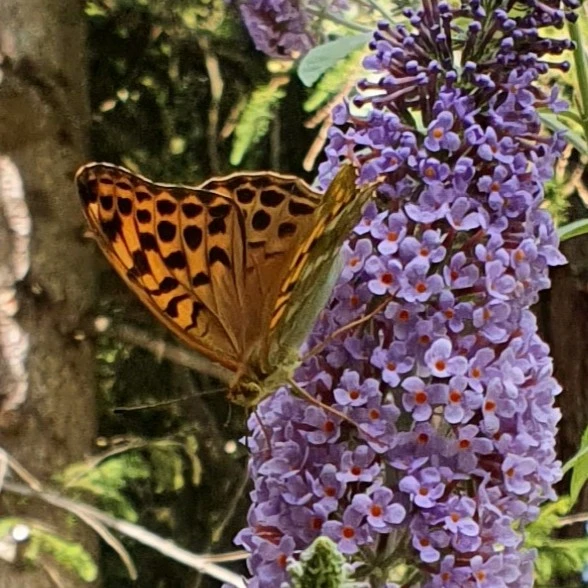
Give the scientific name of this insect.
Argynnis paphia
